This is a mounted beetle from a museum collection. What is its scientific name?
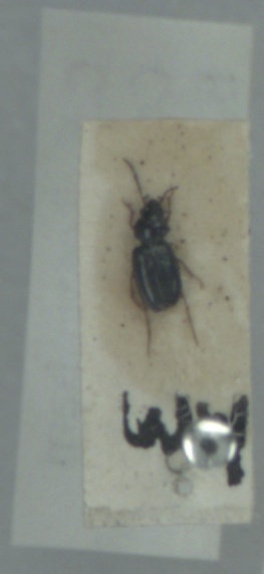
Bembidion guttula
